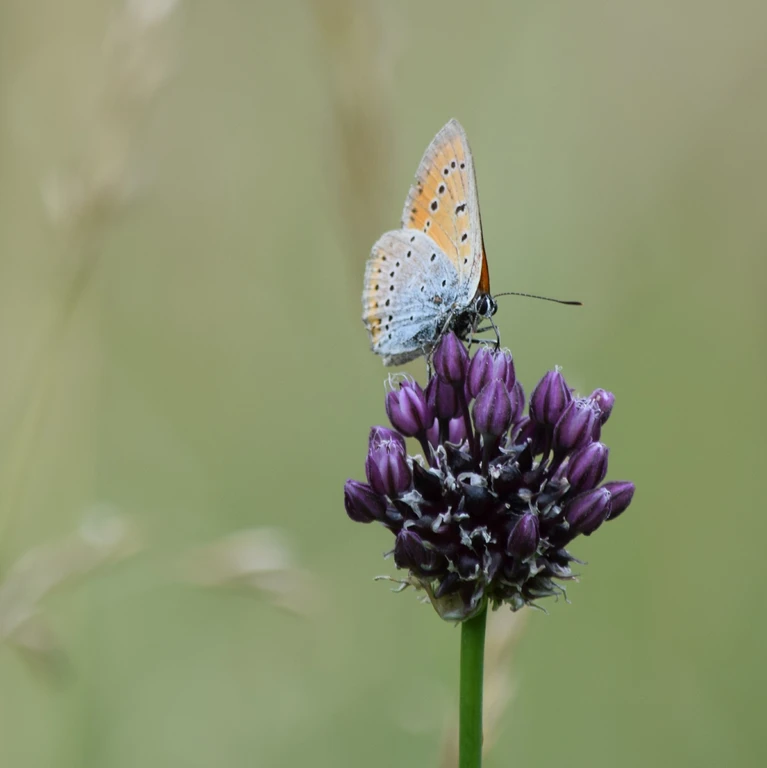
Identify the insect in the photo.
Lycaena dispar
